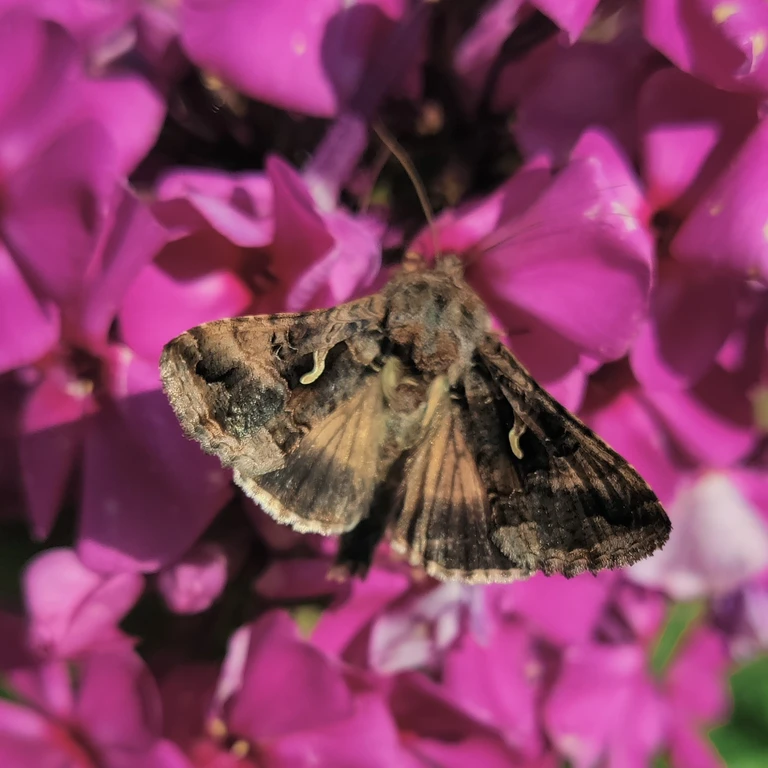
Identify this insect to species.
Autographa gamma
